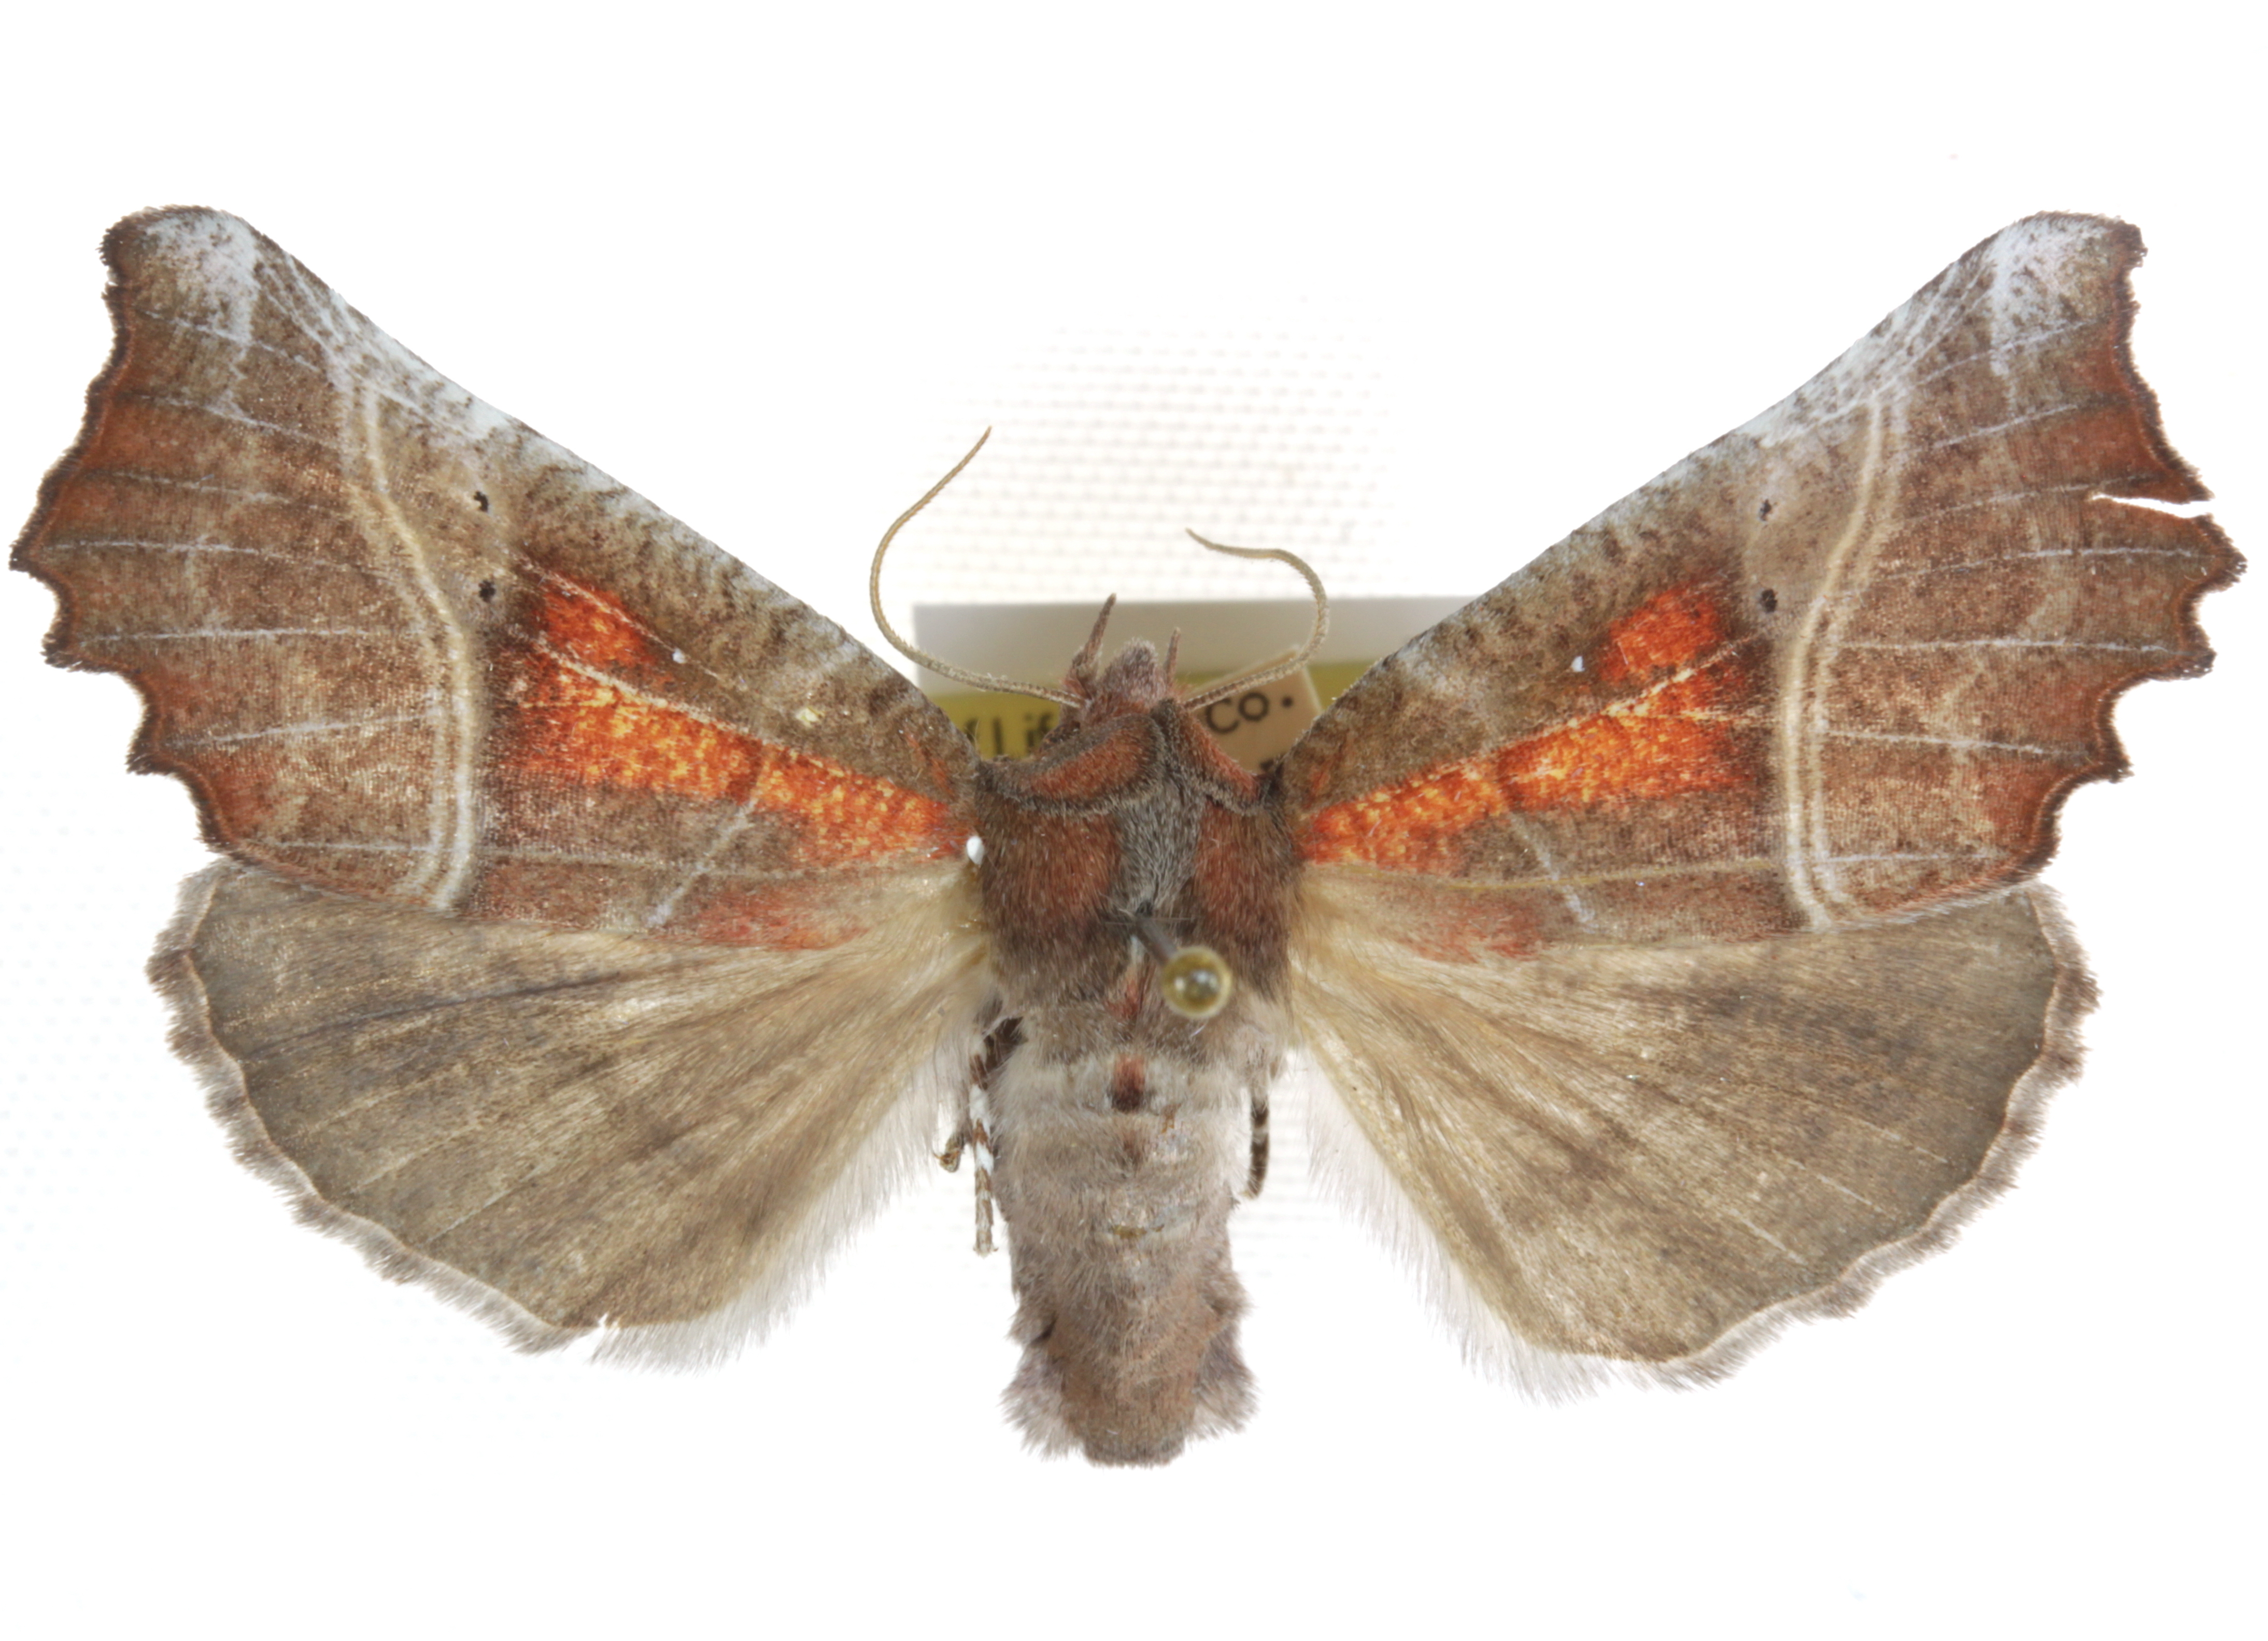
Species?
Scoliopteryx libatrix
